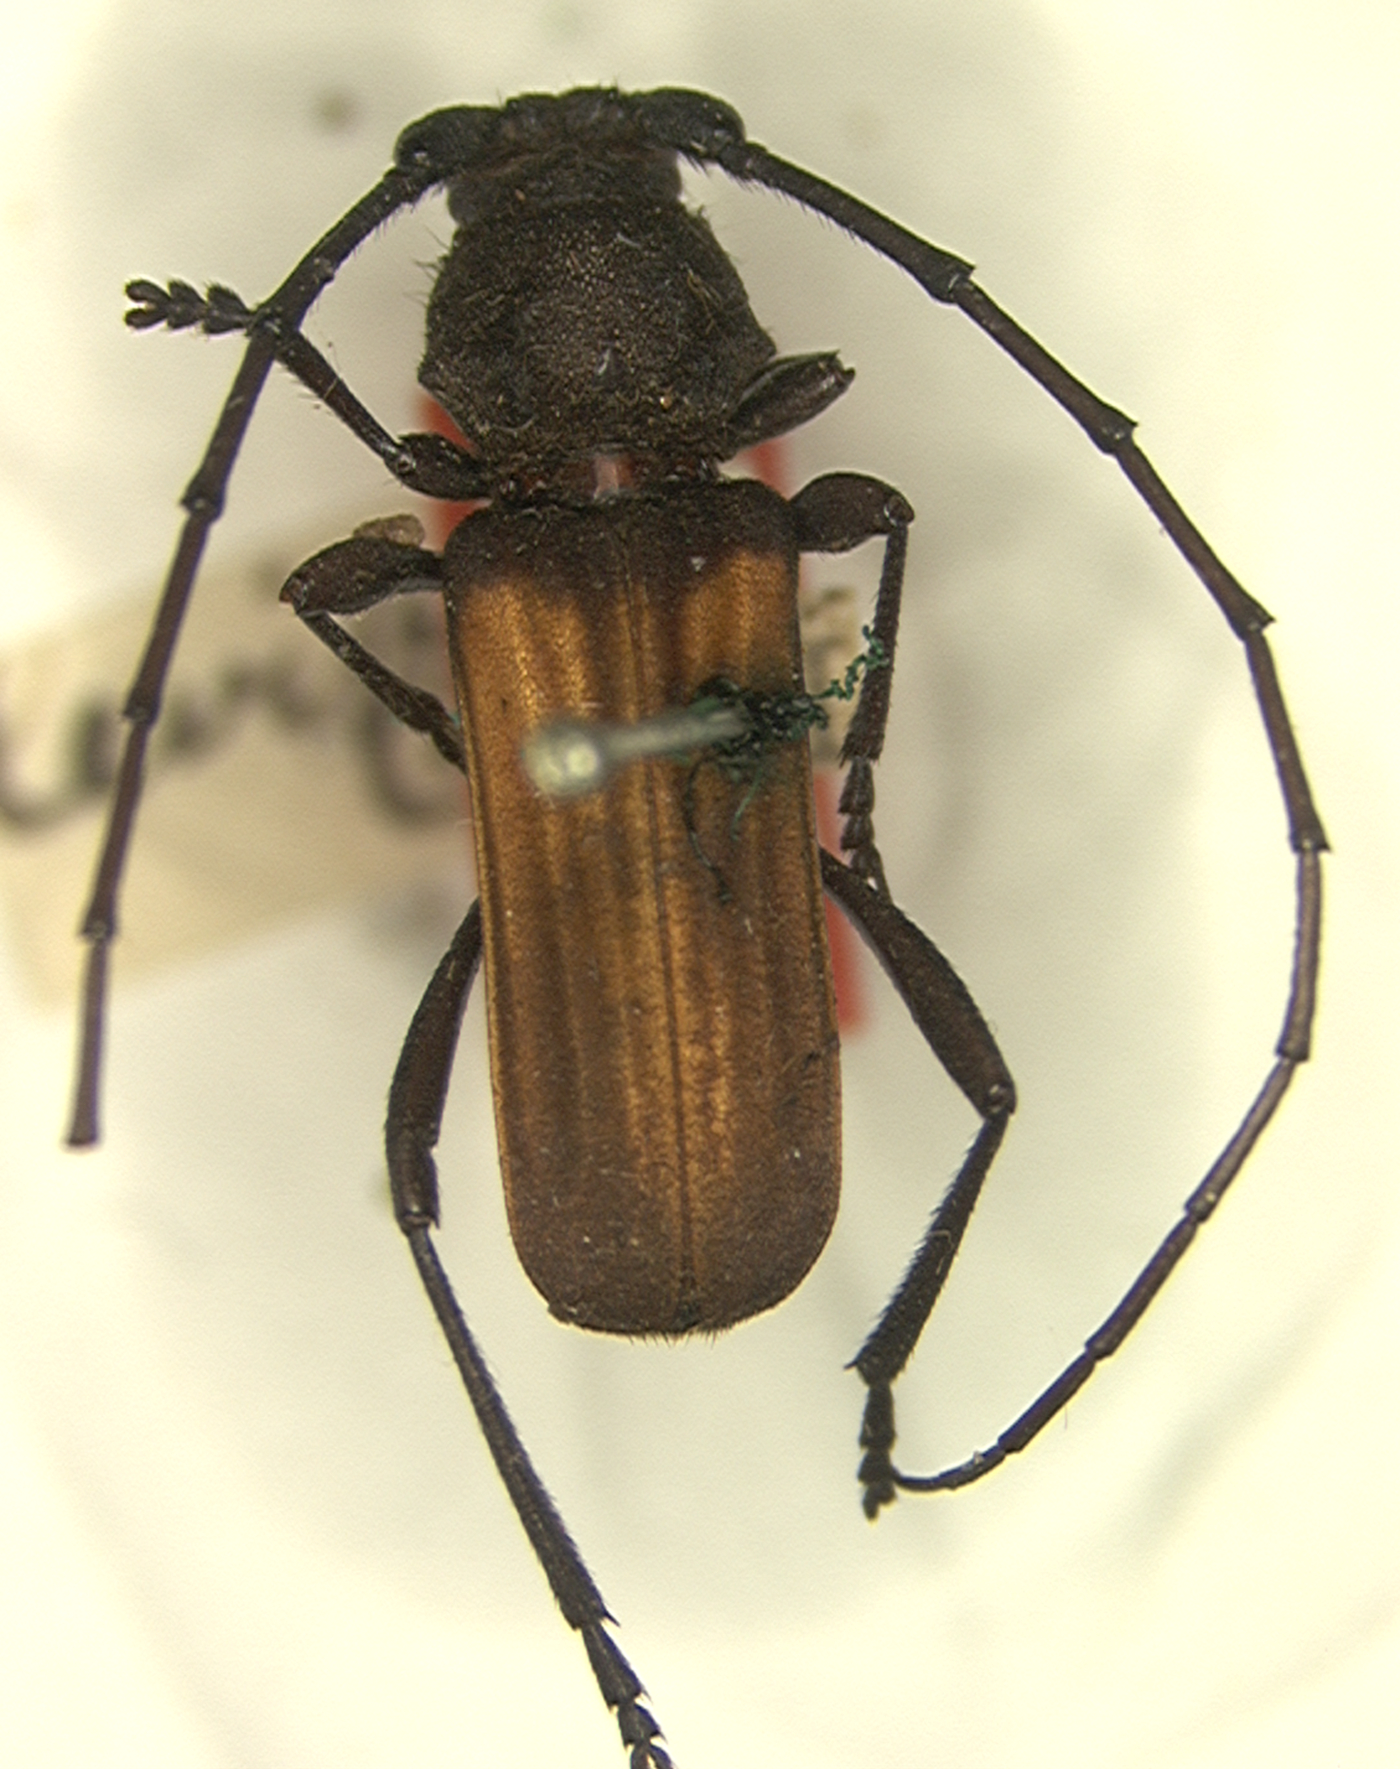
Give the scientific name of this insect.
Tragidion coquus
